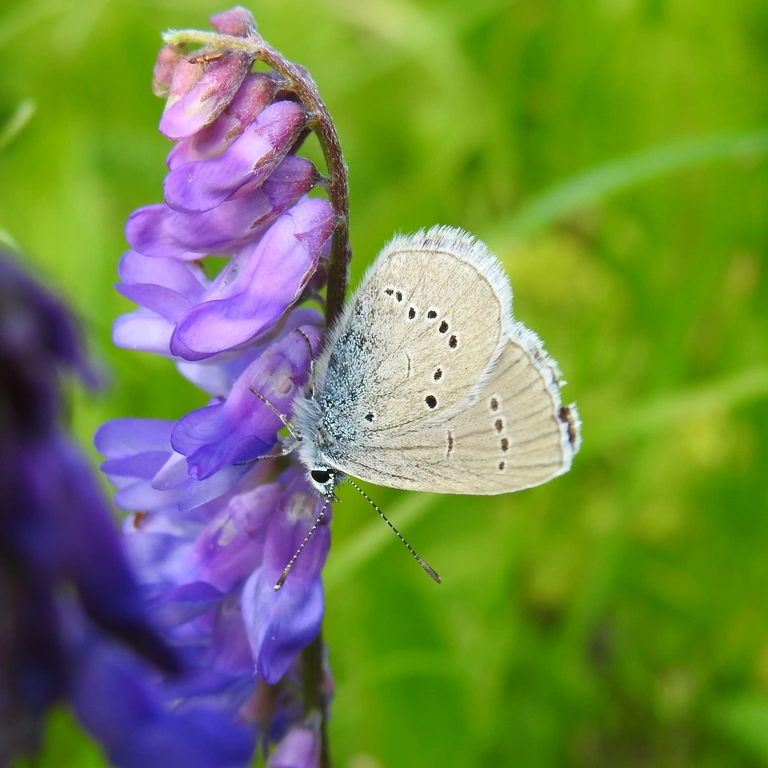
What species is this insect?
Cyaniris semiargus
